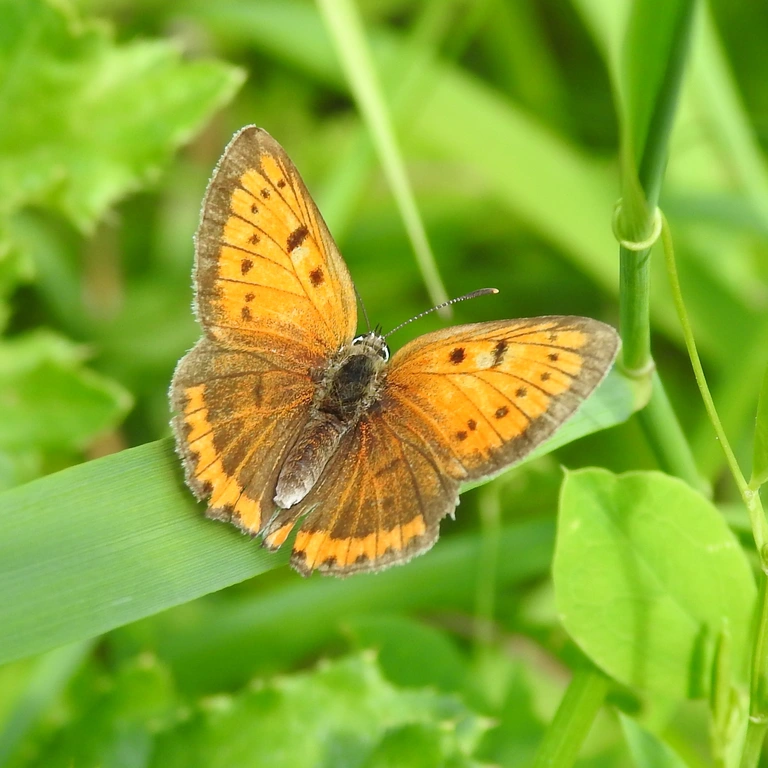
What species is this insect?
Lycaena dispar
